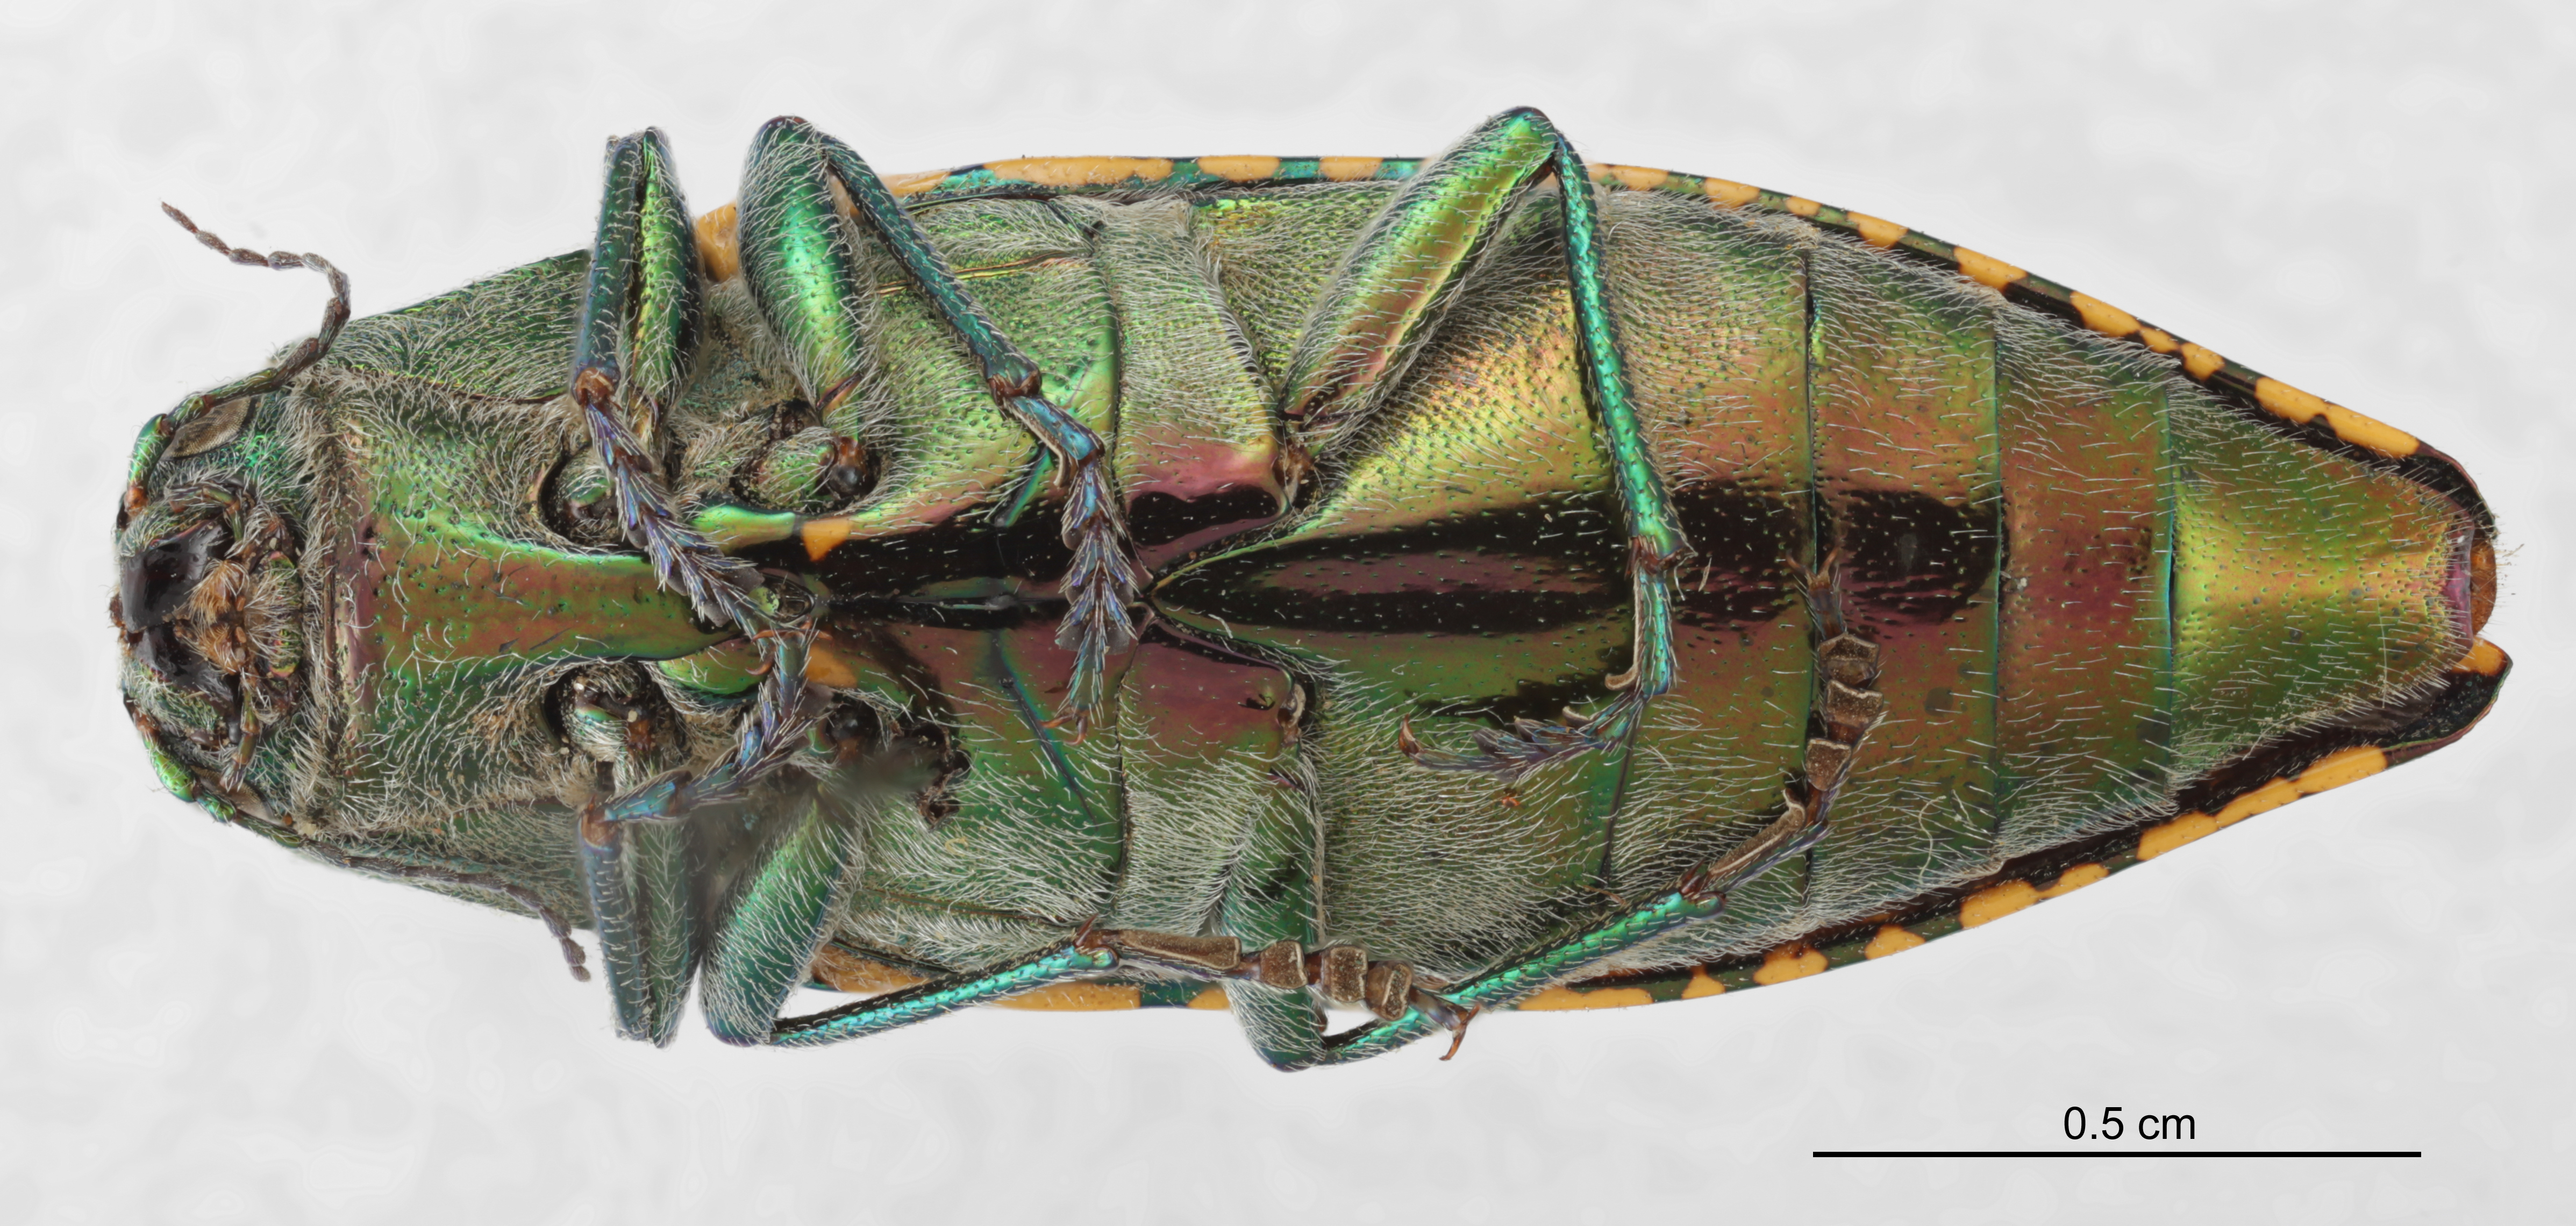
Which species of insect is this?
Buprestis confluenta
